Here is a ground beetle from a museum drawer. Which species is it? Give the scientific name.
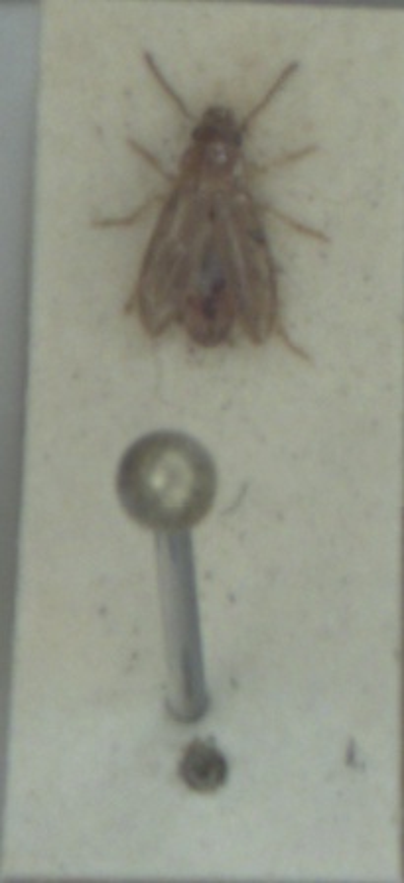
Acupalpus dubius
